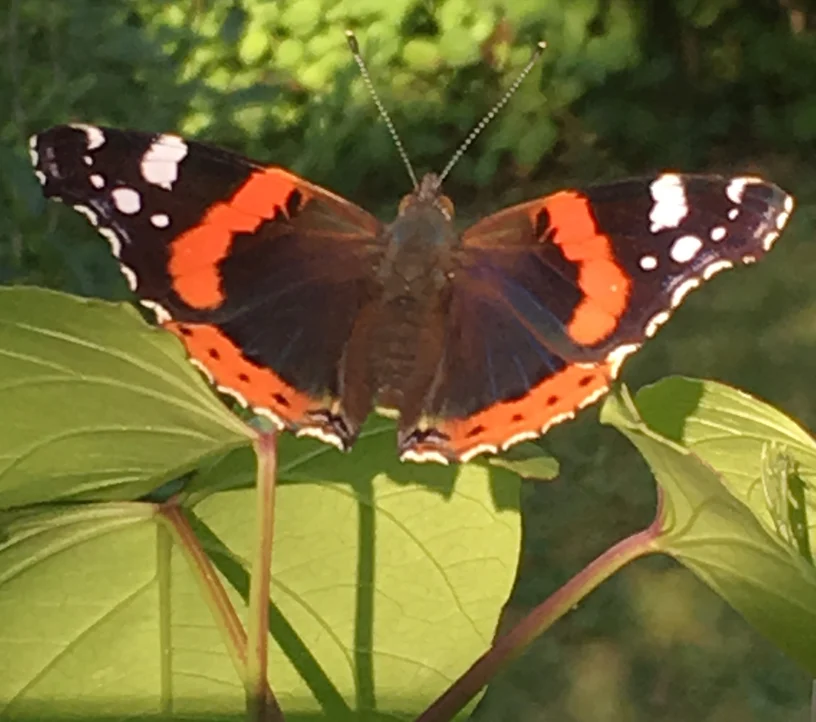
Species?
Vanessa atalanta
